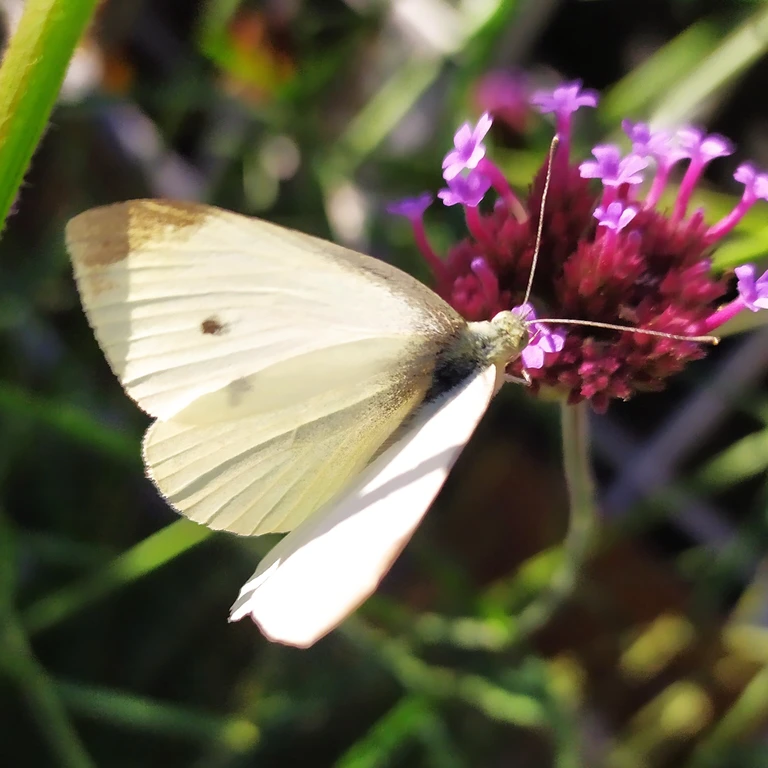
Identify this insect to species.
Pieris rapae
